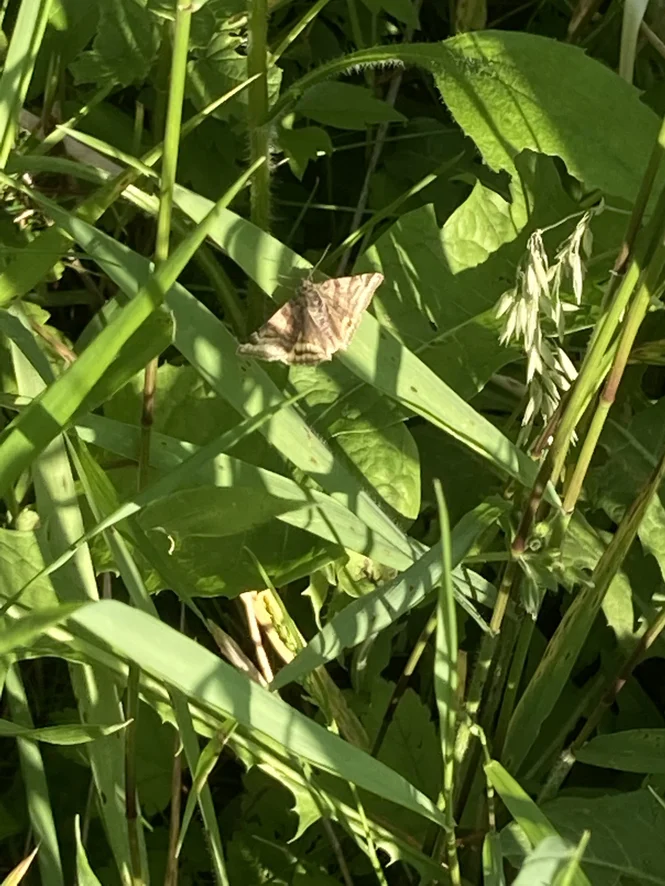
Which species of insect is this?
Euclidia glyphica
